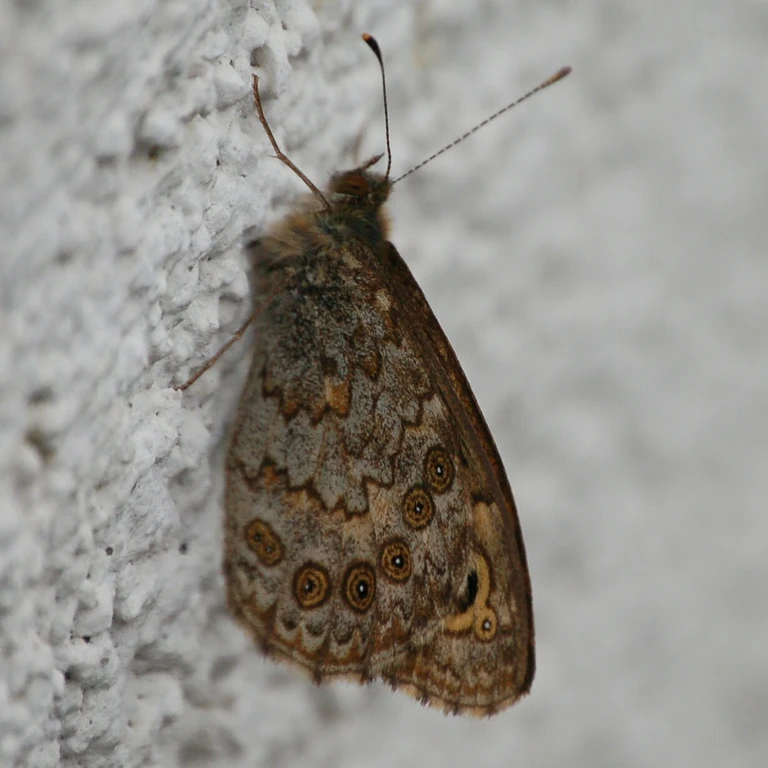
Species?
Lasiommata megera (also Pararge megera)
